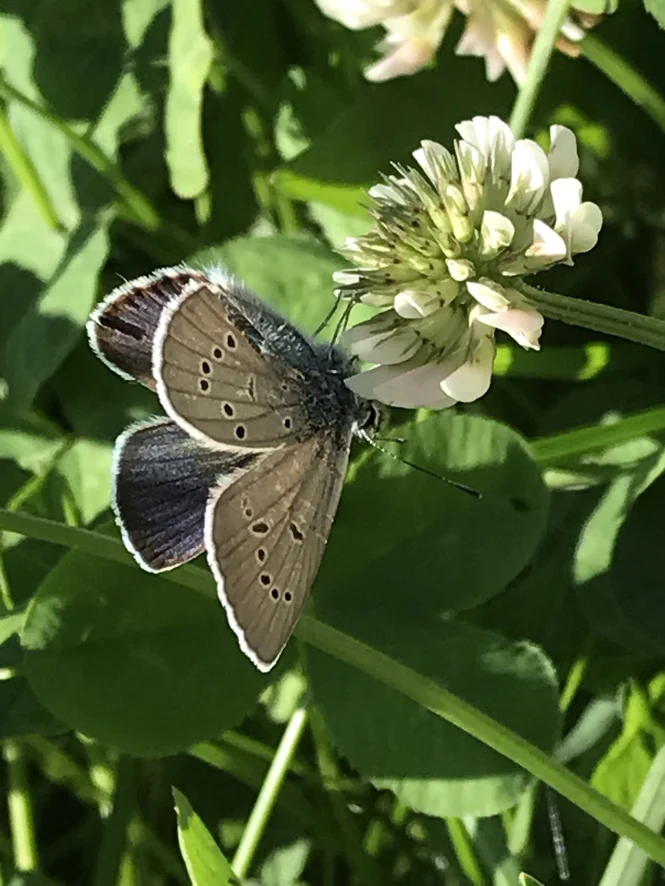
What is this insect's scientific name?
Cyaniris semiargus
